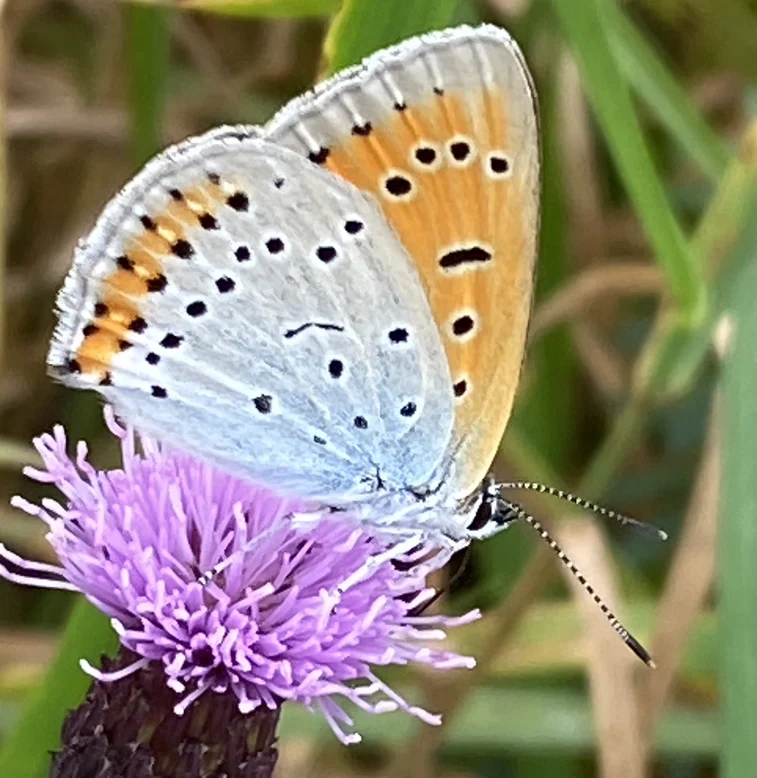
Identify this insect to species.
Lycaena dispar
